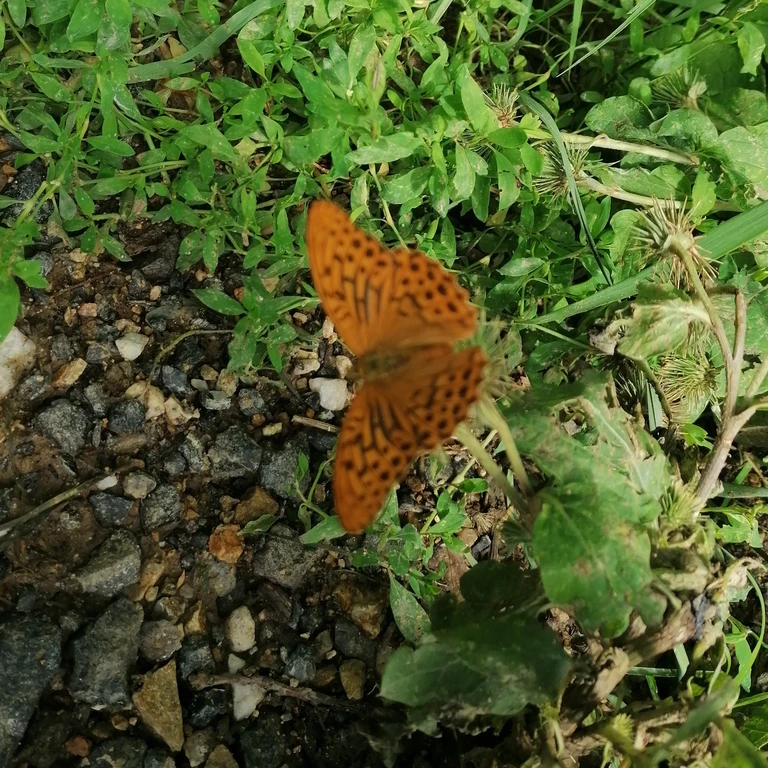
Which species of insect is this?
Argynnis paphia
